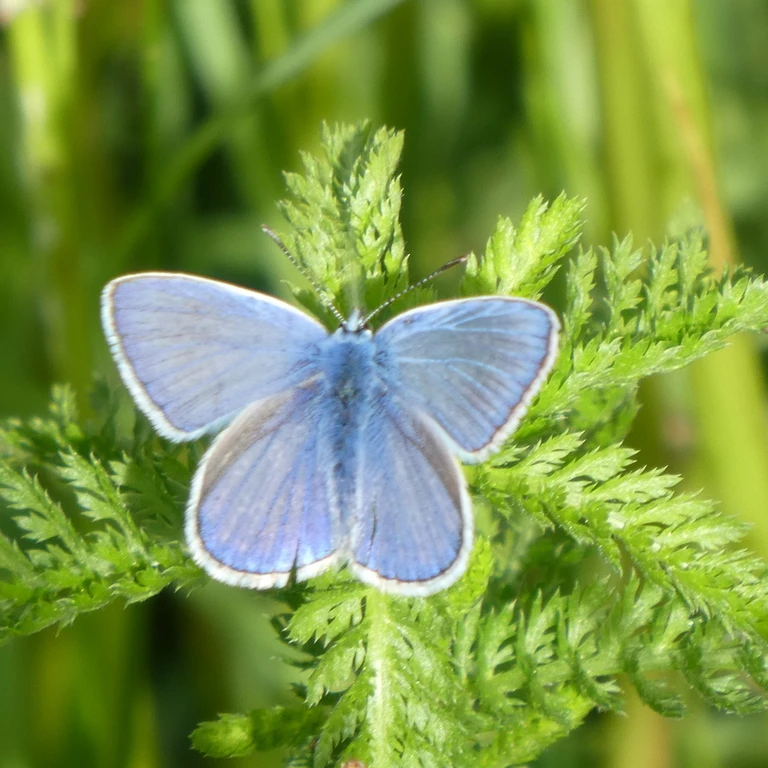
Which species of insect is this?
Polyommatus icarus
